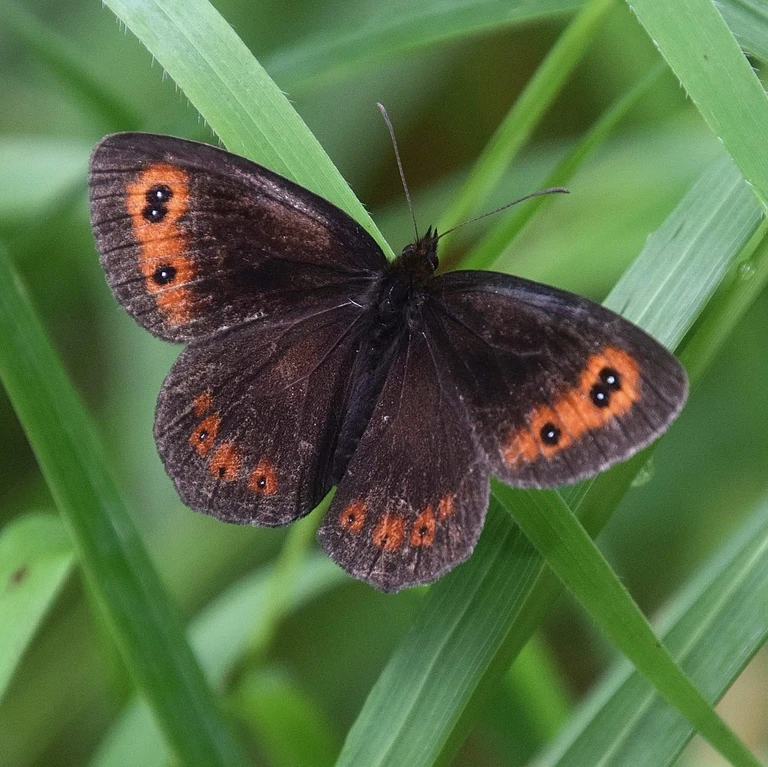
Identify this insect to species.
Erebia aethiops
